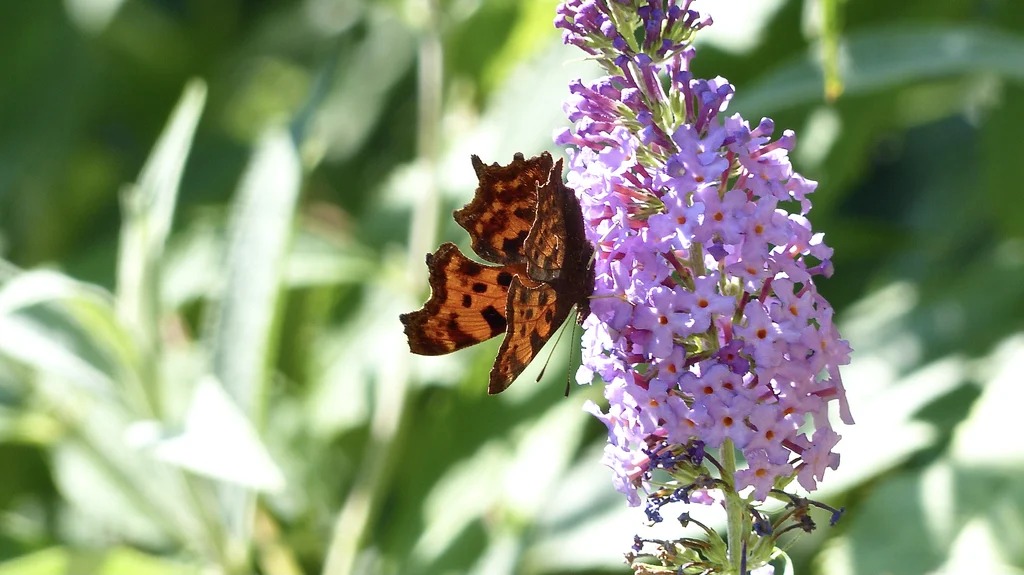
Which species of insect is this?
Polygonia c-album
